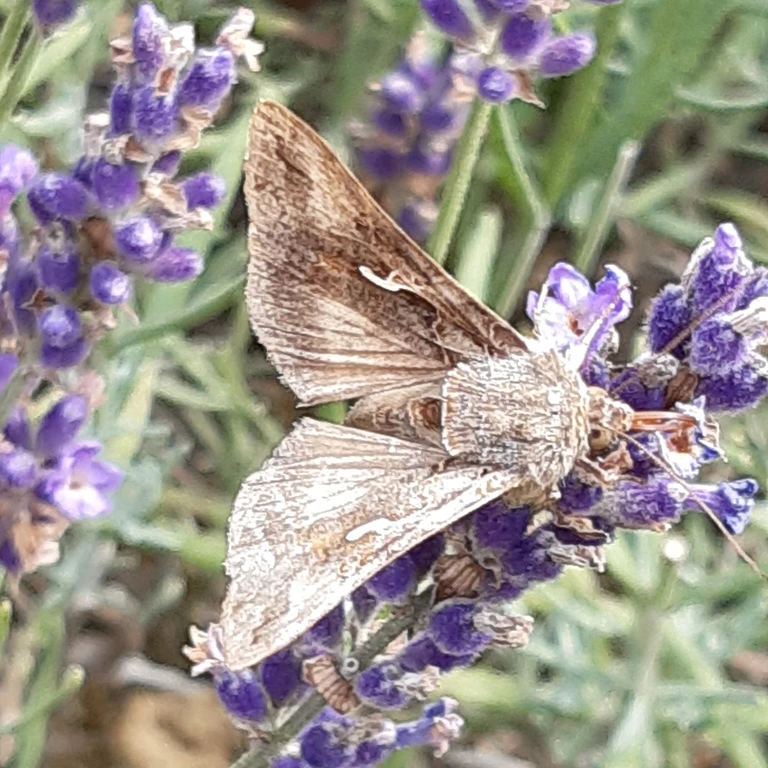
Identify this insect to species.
Autographa gamma
